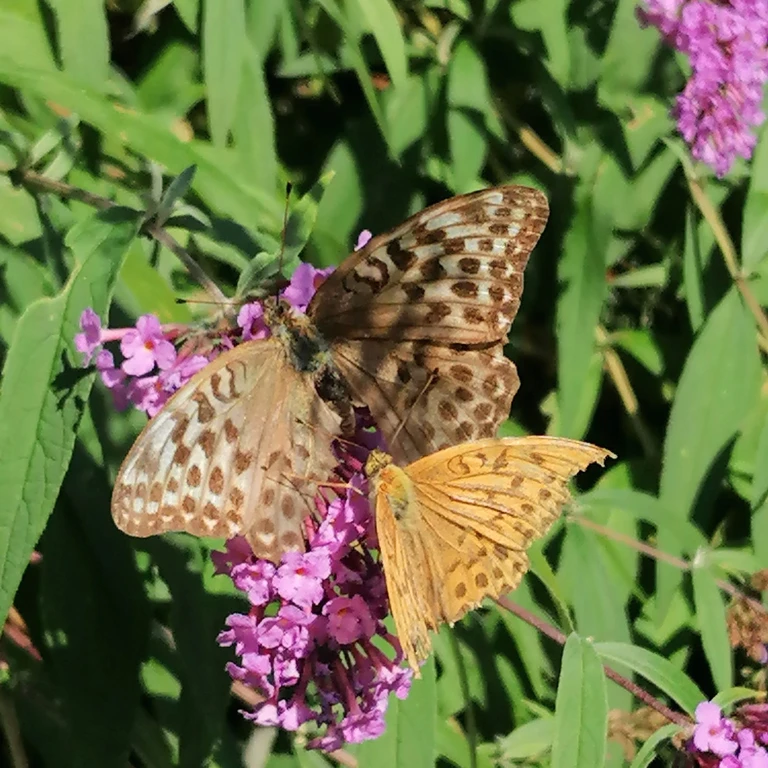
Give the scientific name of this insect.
Argynnis paphia
